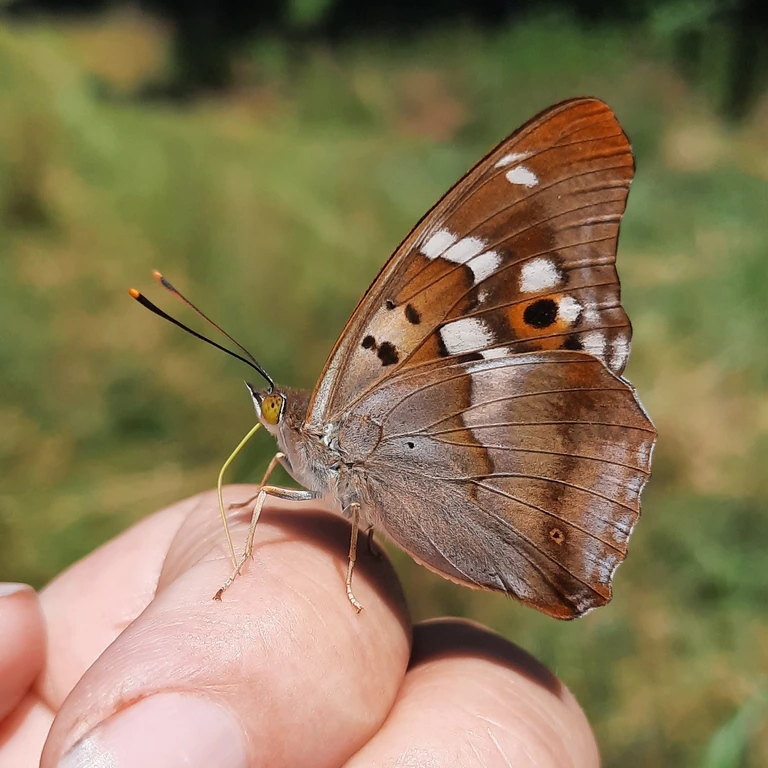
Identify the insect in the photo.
Apatura ilia
